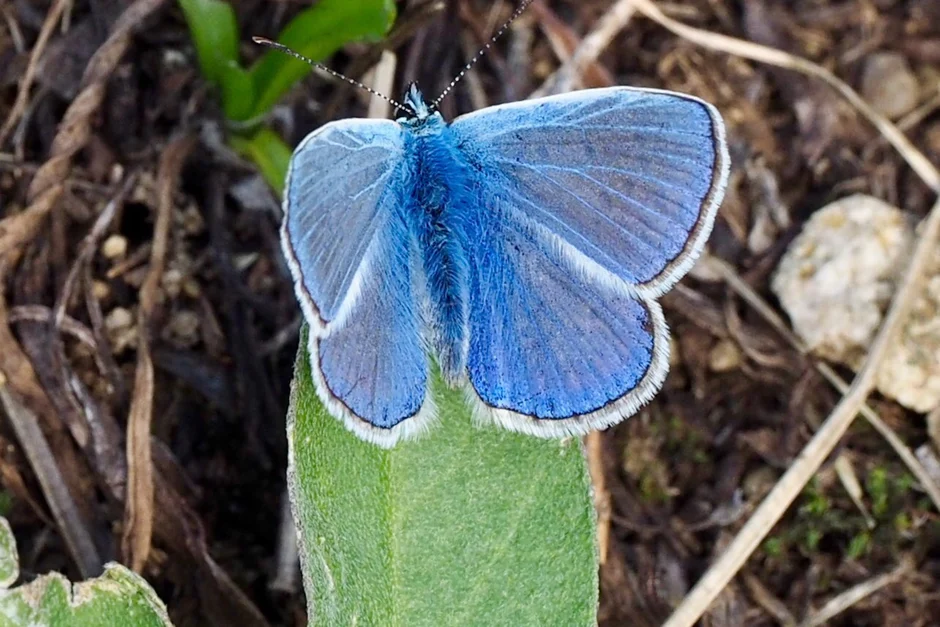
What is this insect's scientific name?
Polyommatus icarus
